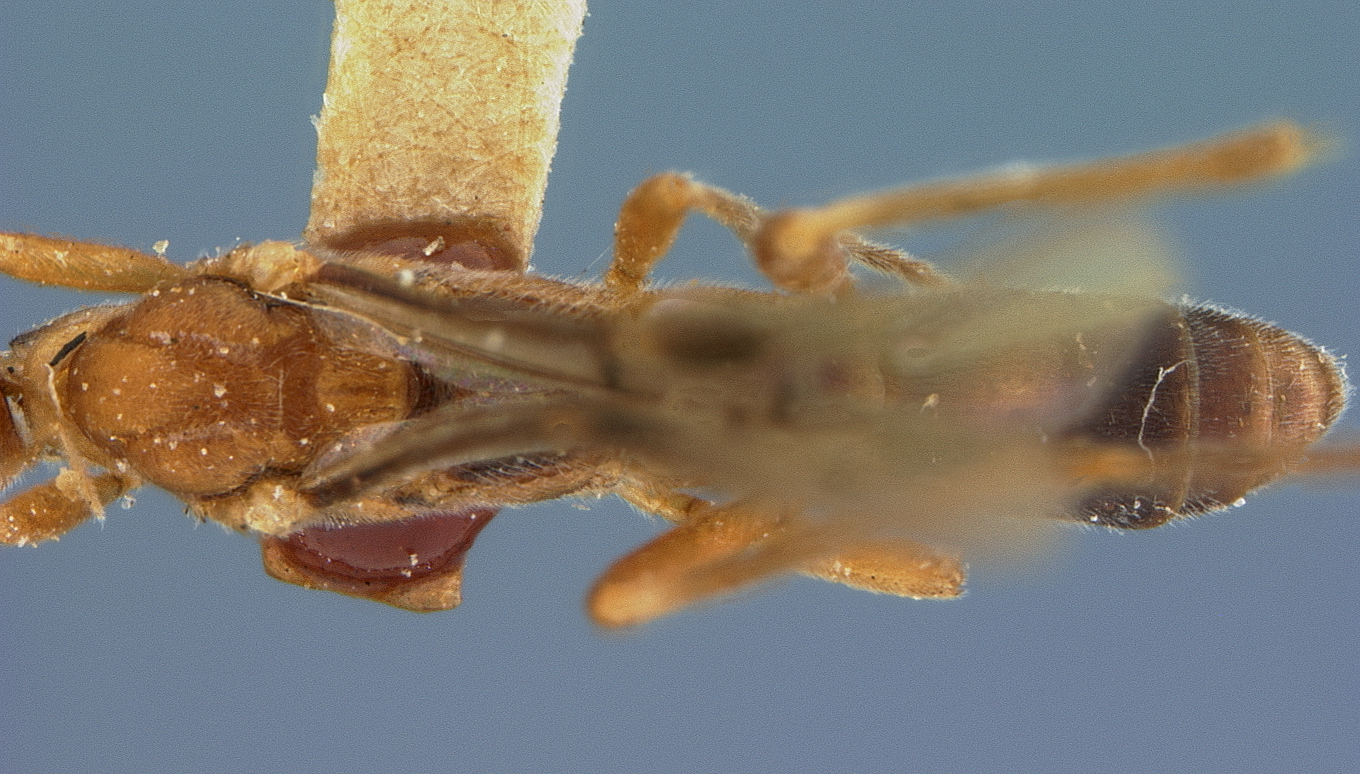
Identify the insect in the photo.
Rogas bicolor
